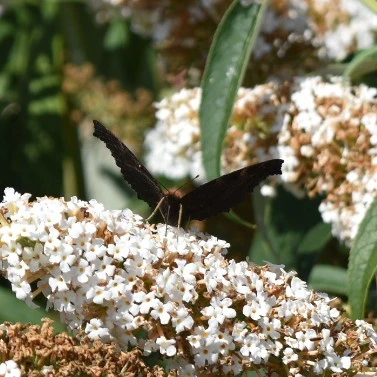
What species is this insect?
Aglais io
